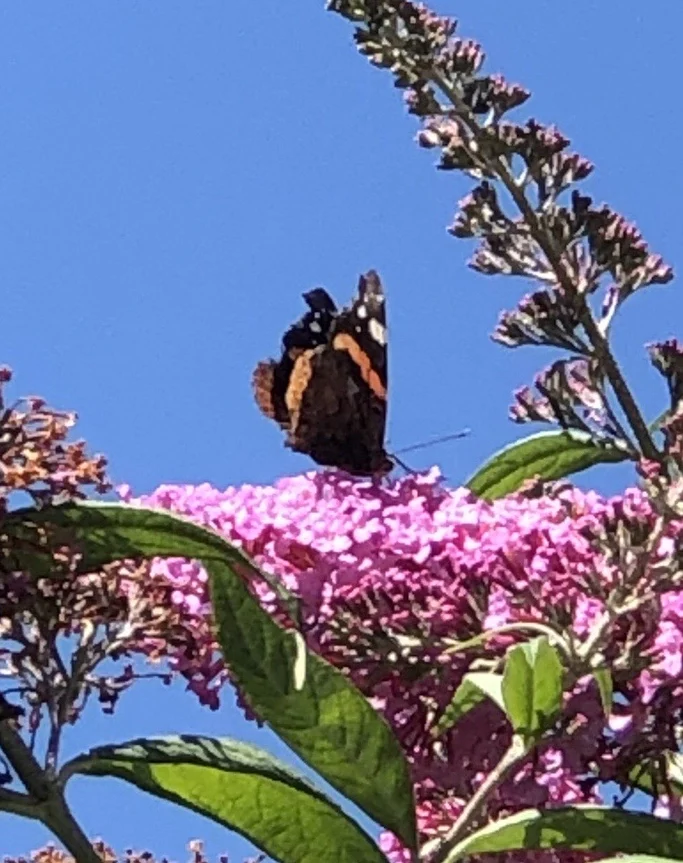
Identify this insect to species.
Vanessa atalanta
